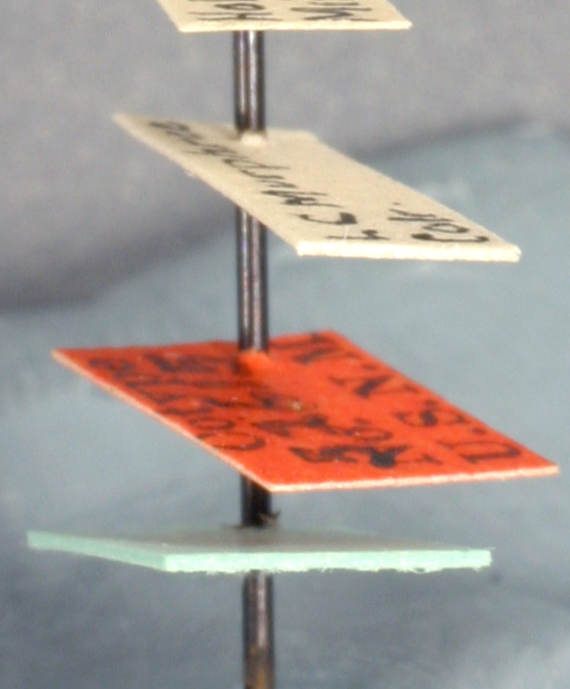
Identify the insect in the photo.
Strumigenys rohweri
